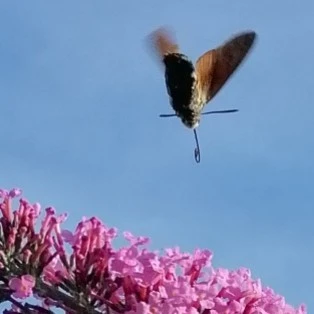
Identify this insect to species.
Macroglossum stellatarum
